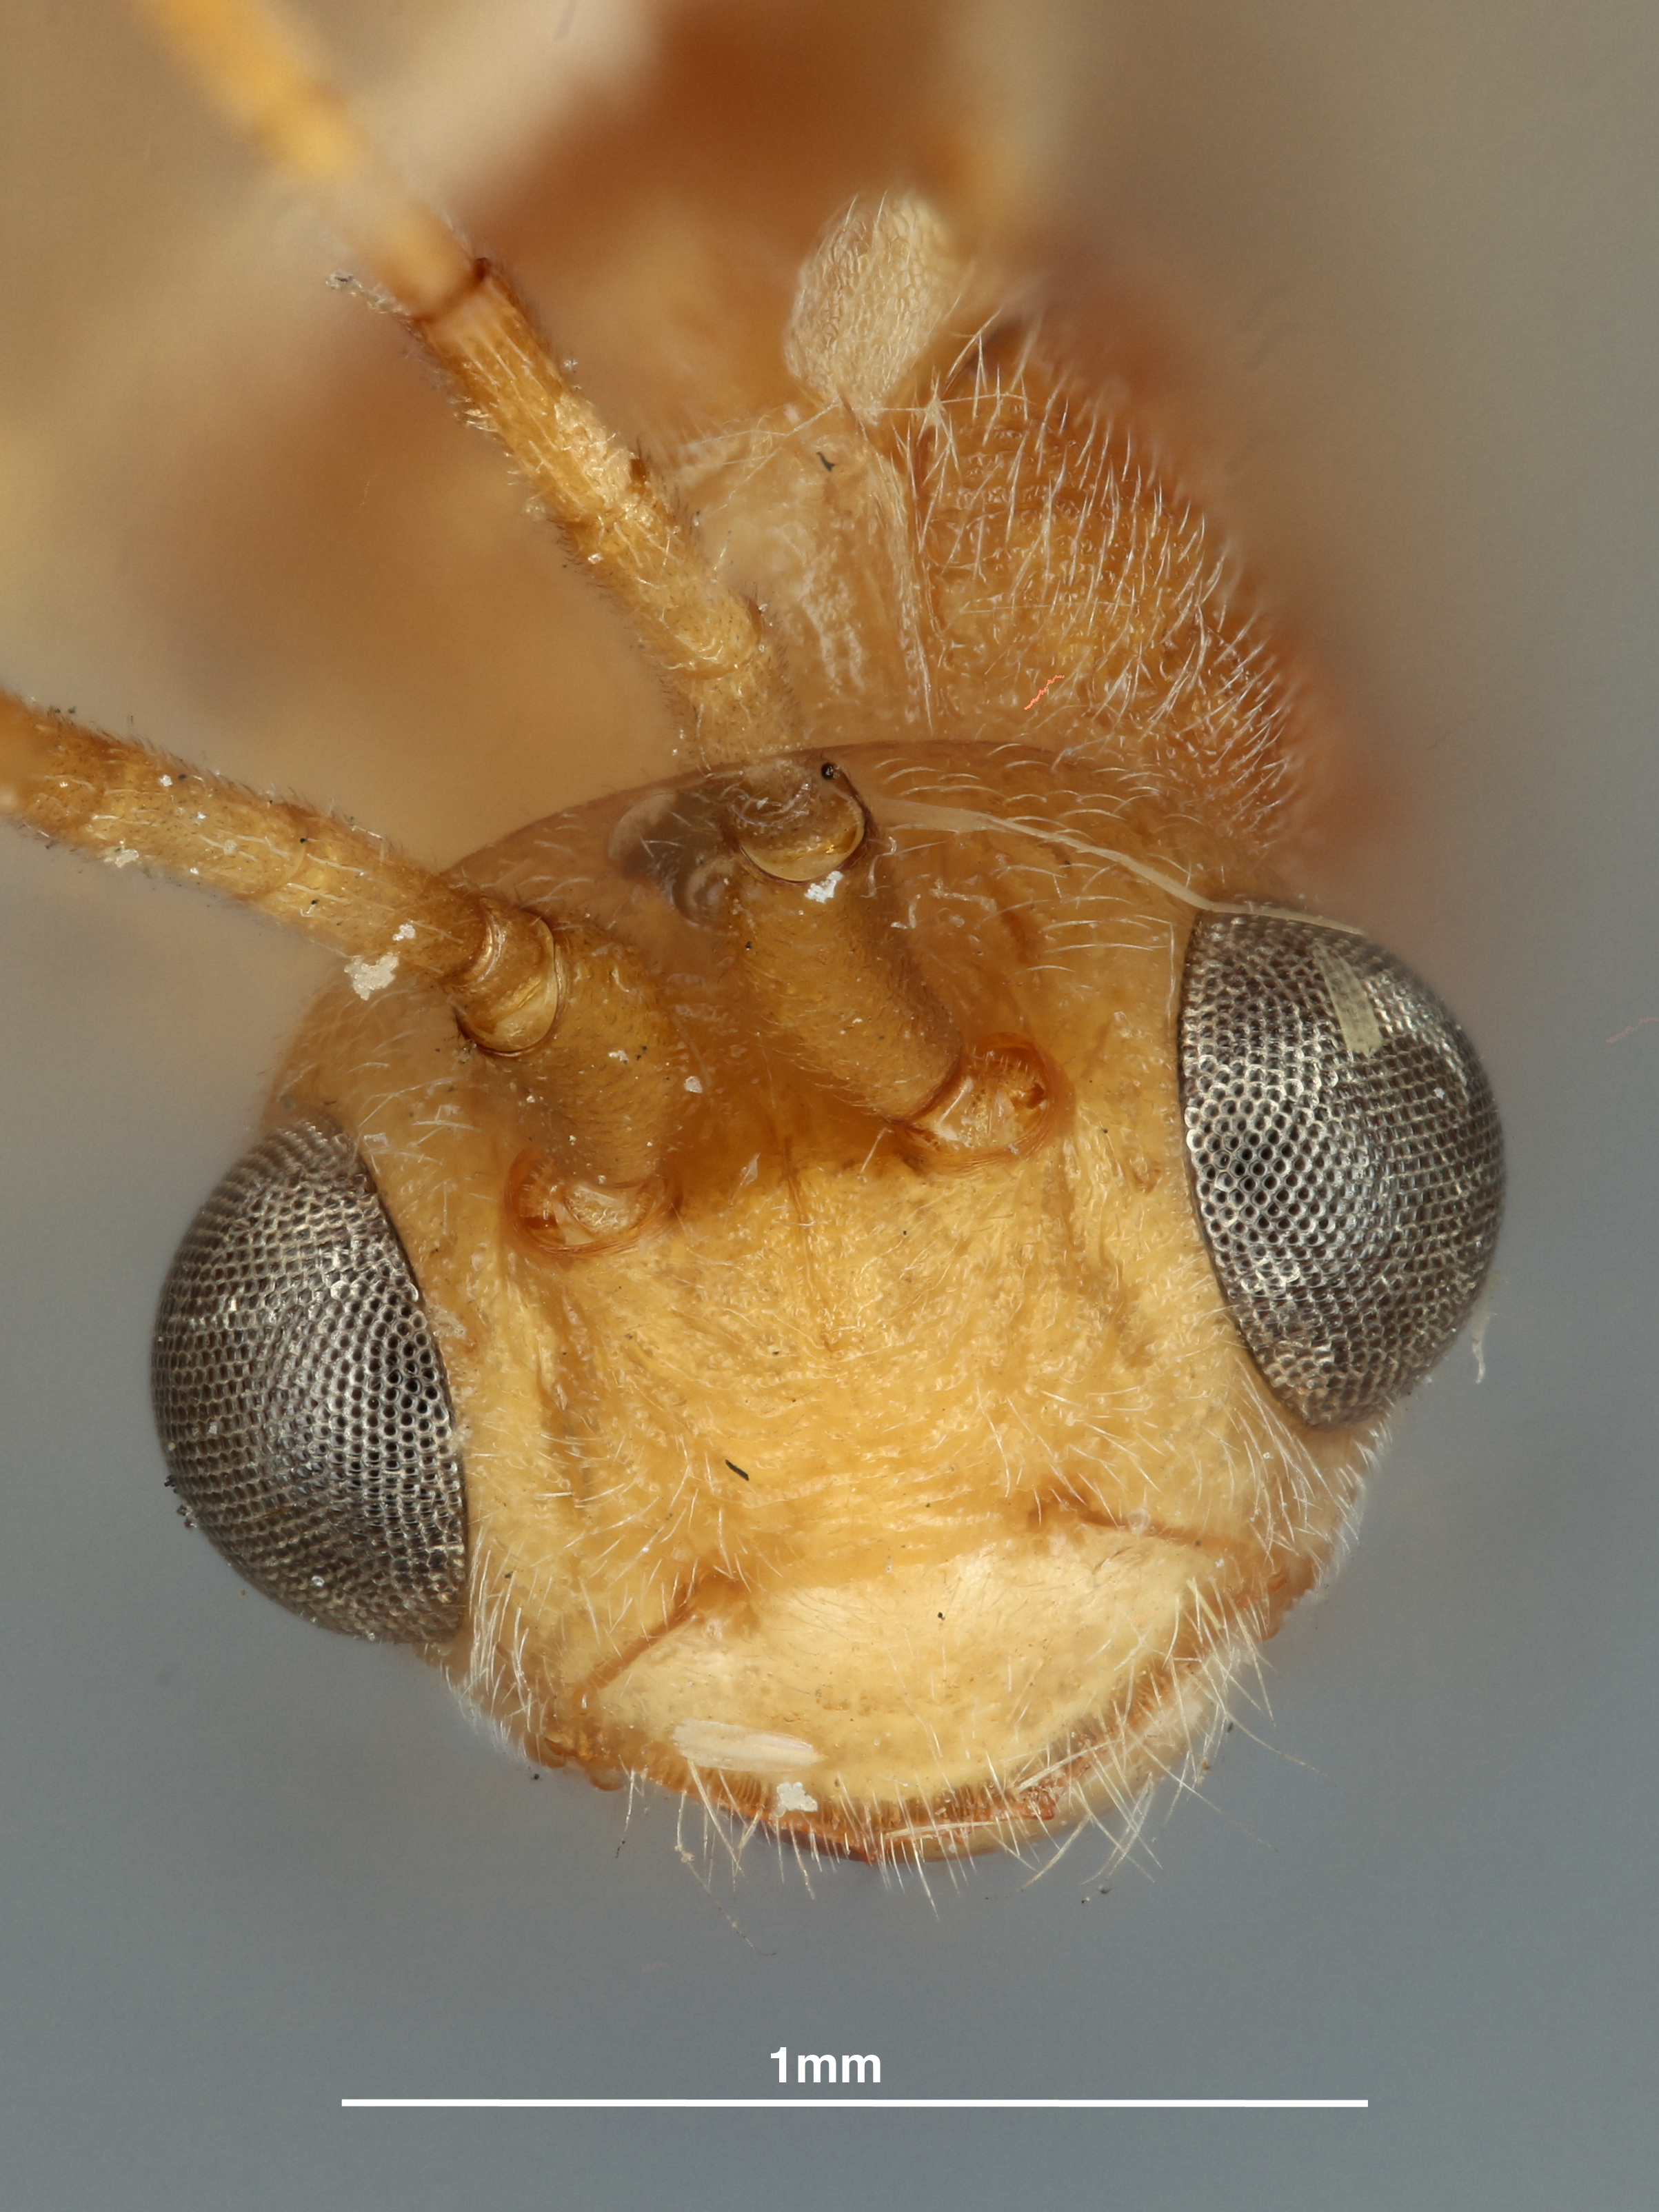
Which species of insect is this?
Phanerotoma philippinensis
